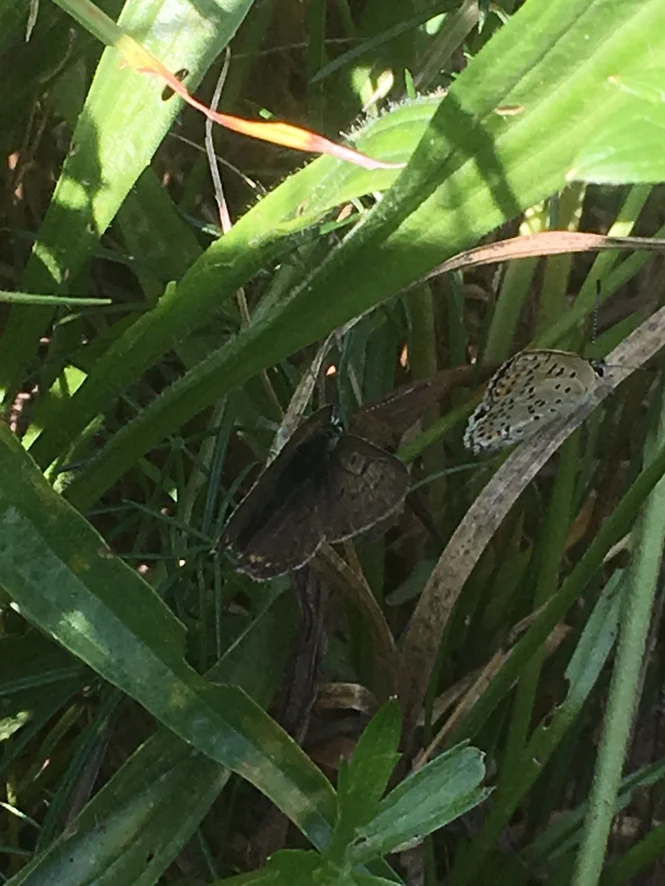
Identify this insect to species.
Lycaena tityrus (also Loweia tityrus)
